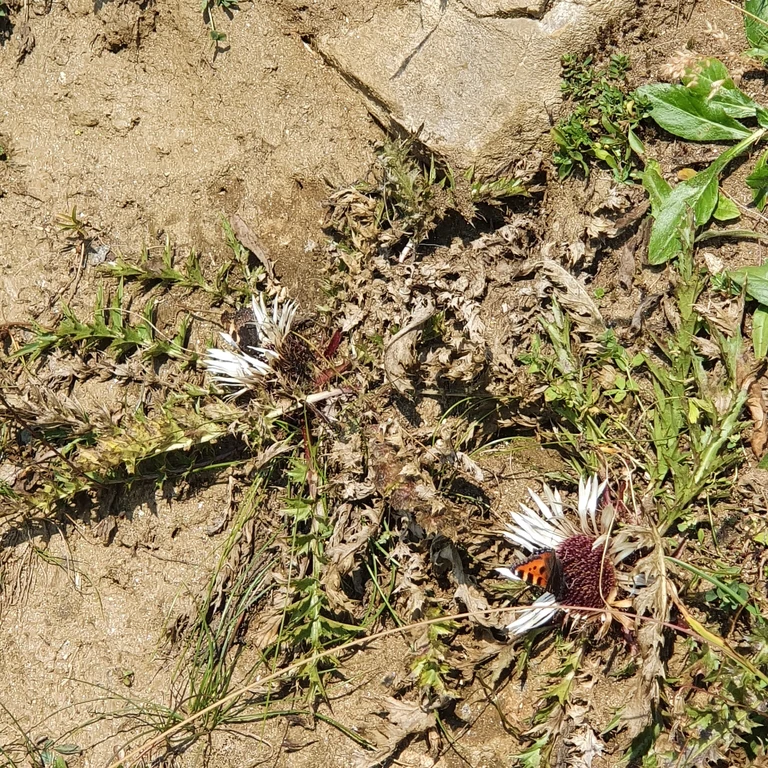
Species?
Aglais urticae
